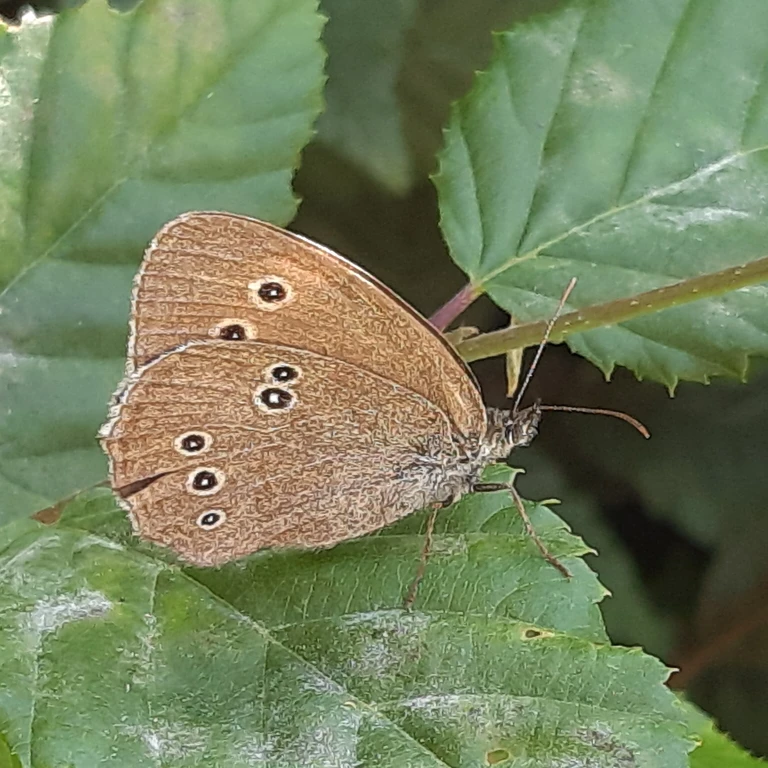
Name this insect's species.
Aphantopus hyperantus
